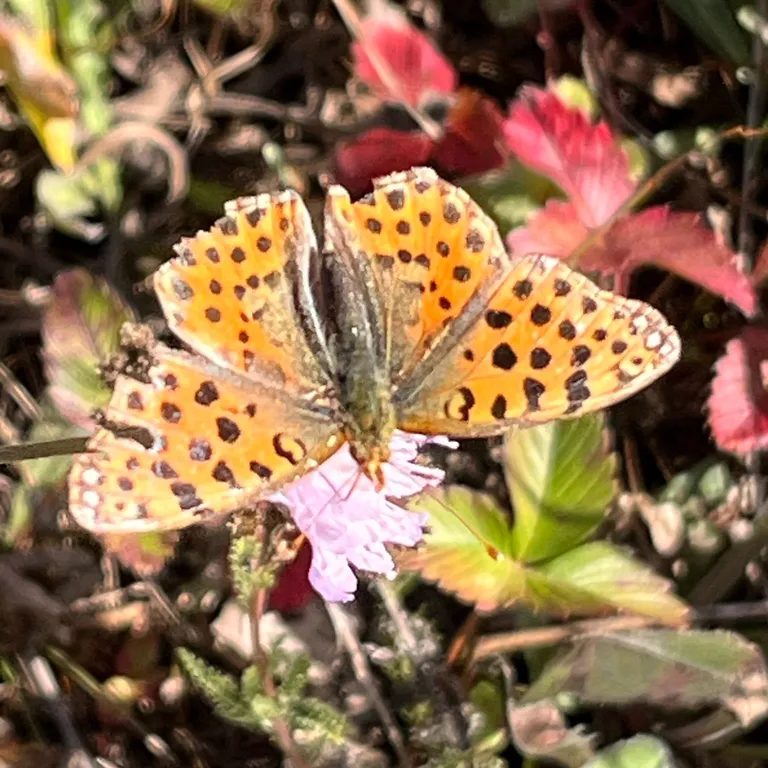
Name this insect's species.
Issoria lathonia
